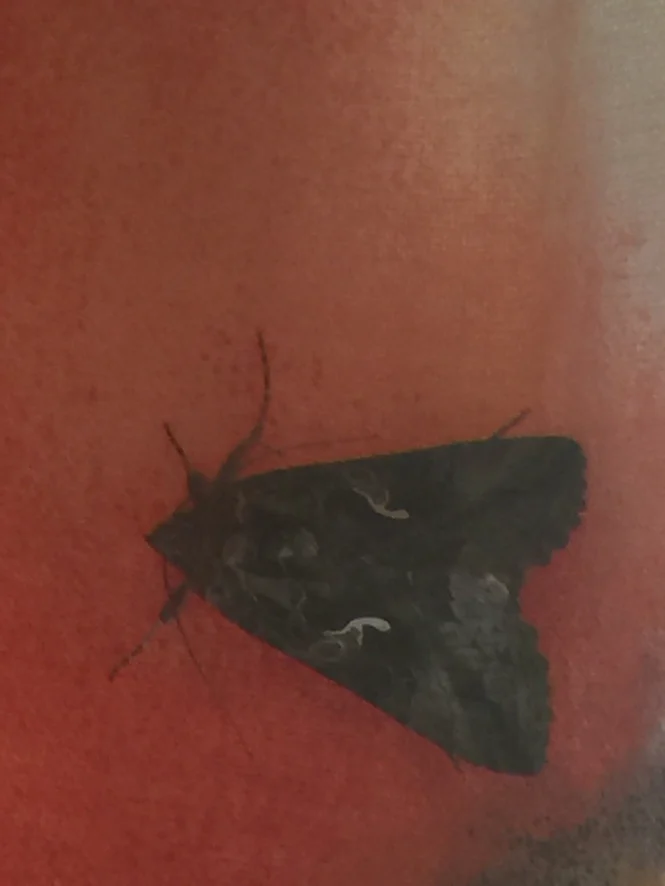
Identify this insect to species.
Autographa gamma
